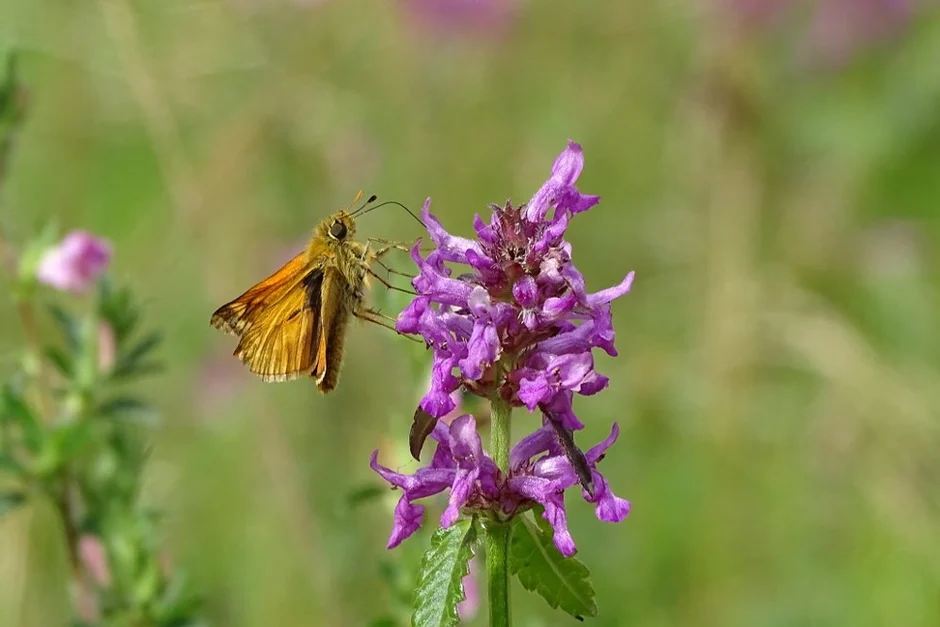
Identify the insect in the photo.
Ochlodes sylvanus (also Ochlodes venata)
